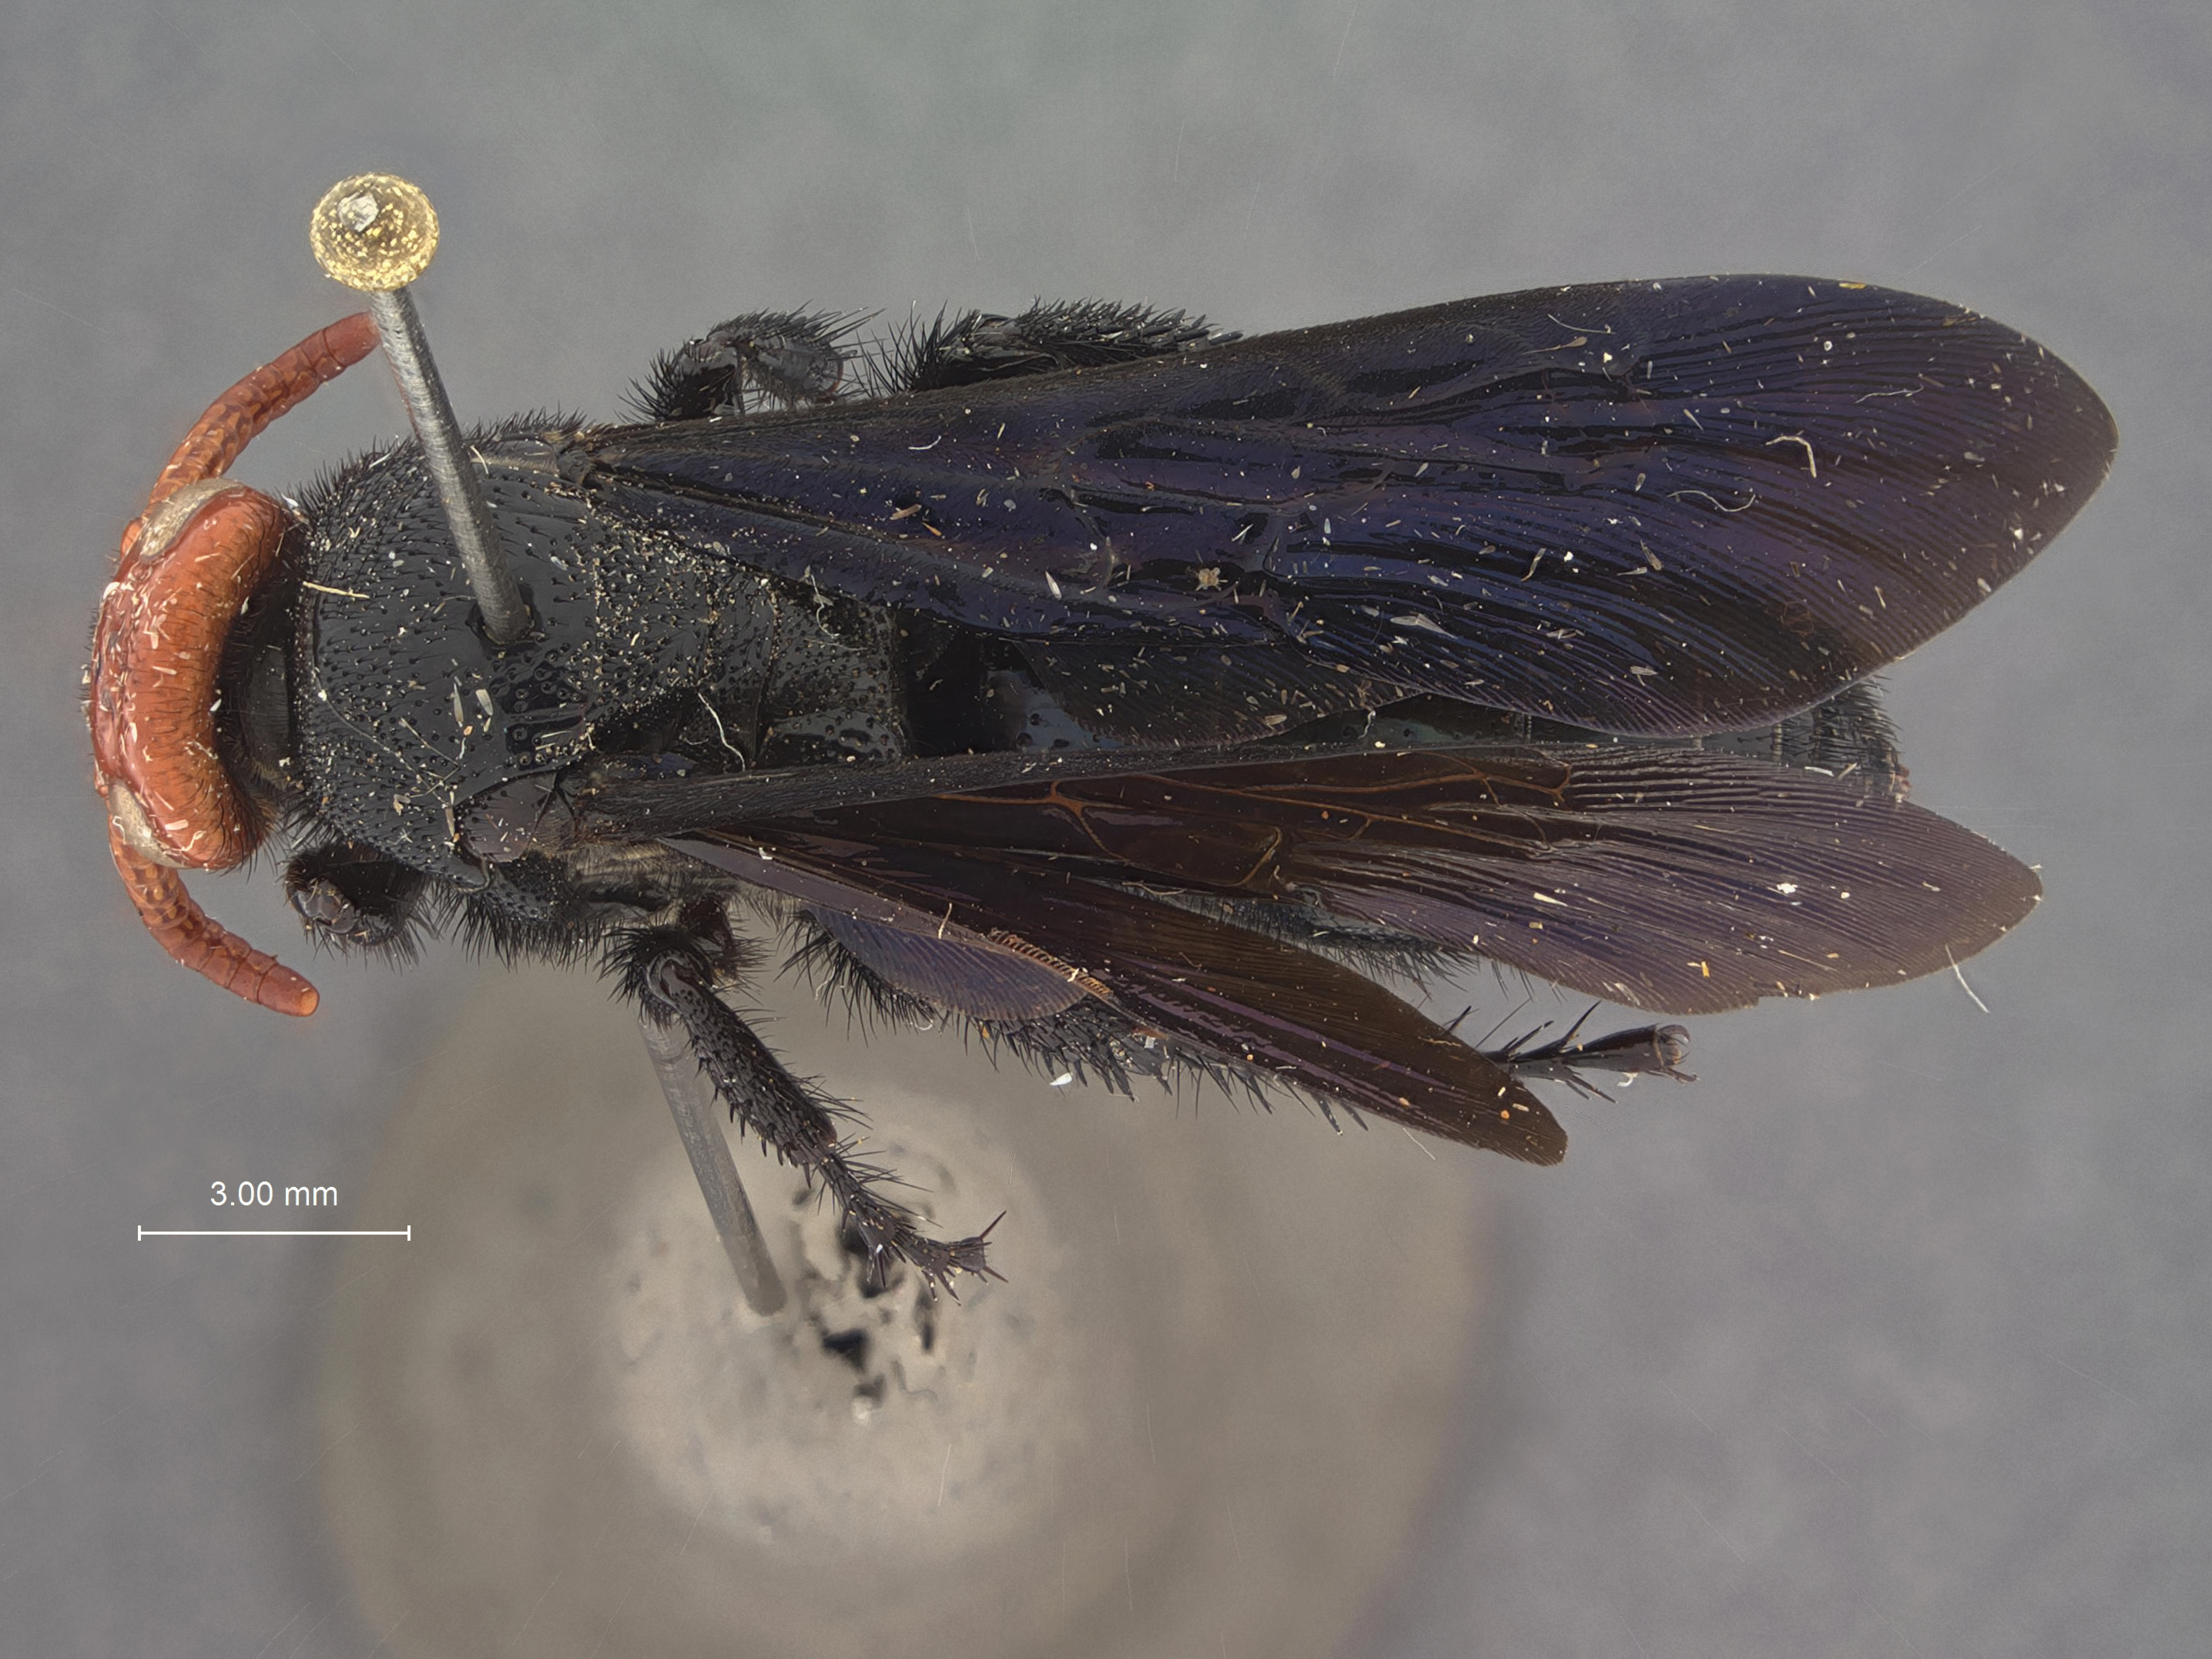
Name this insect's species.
Austroscolia ruficeps
